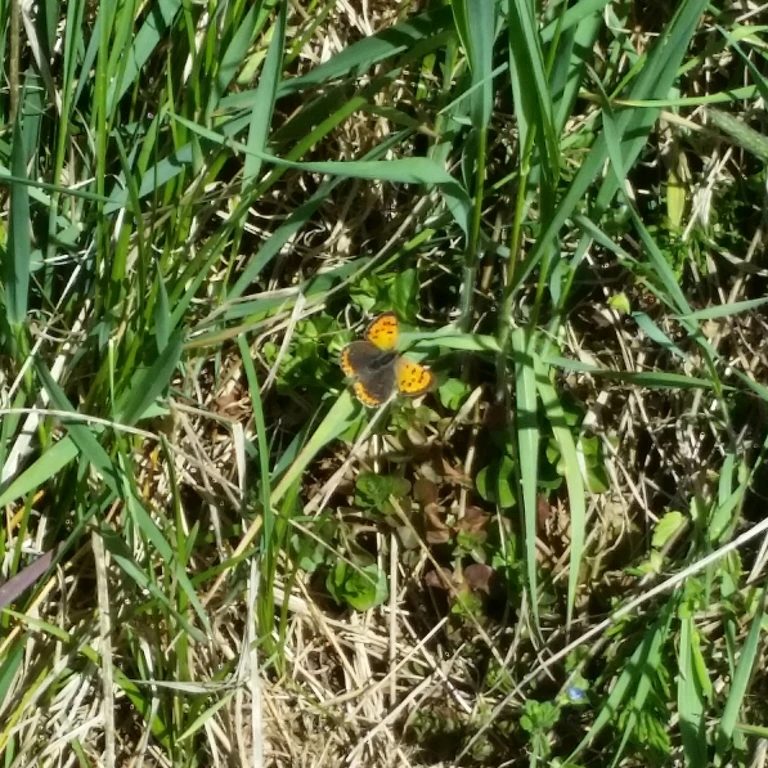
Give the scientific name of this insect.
Lycaena phlaeas
